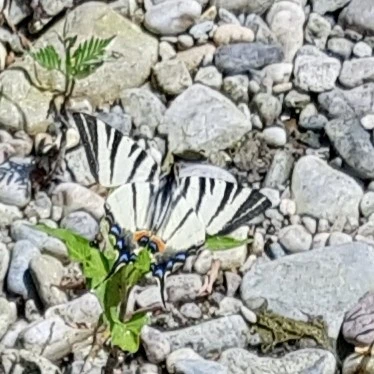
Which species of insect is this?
Iphiclides podalirius
